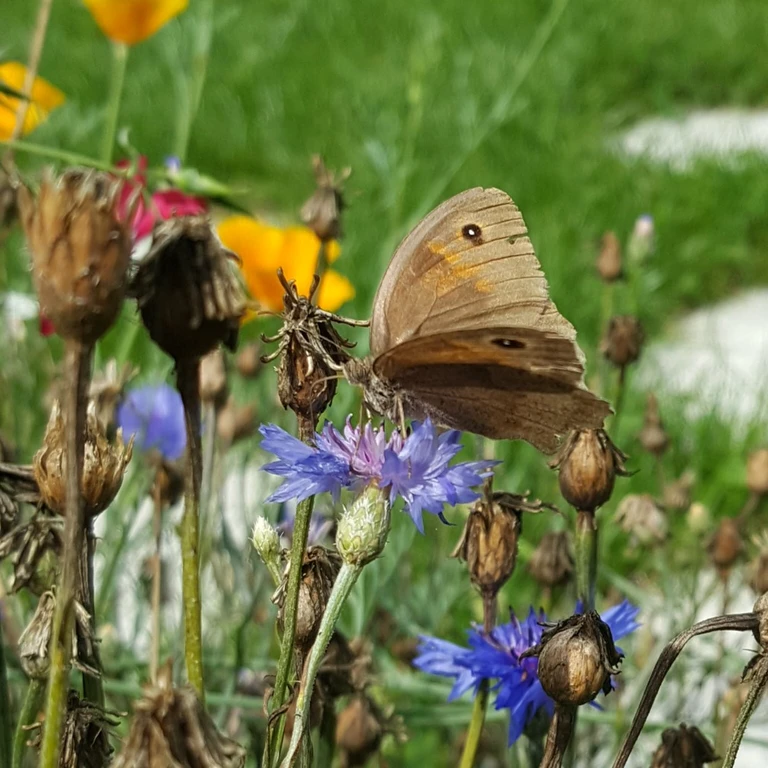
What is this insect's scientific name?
Maniola jurtina
